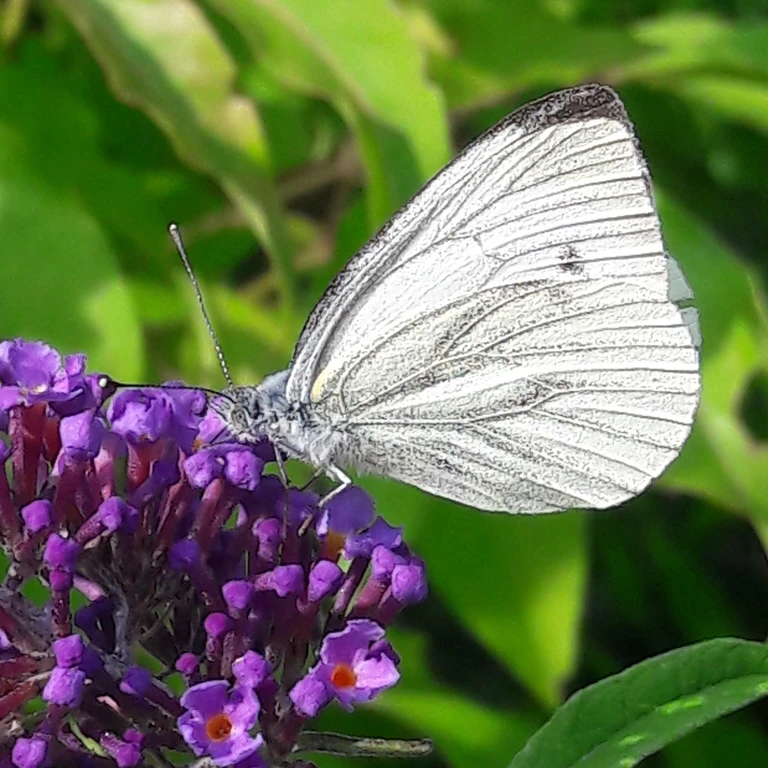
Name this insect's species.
Pieris napi
